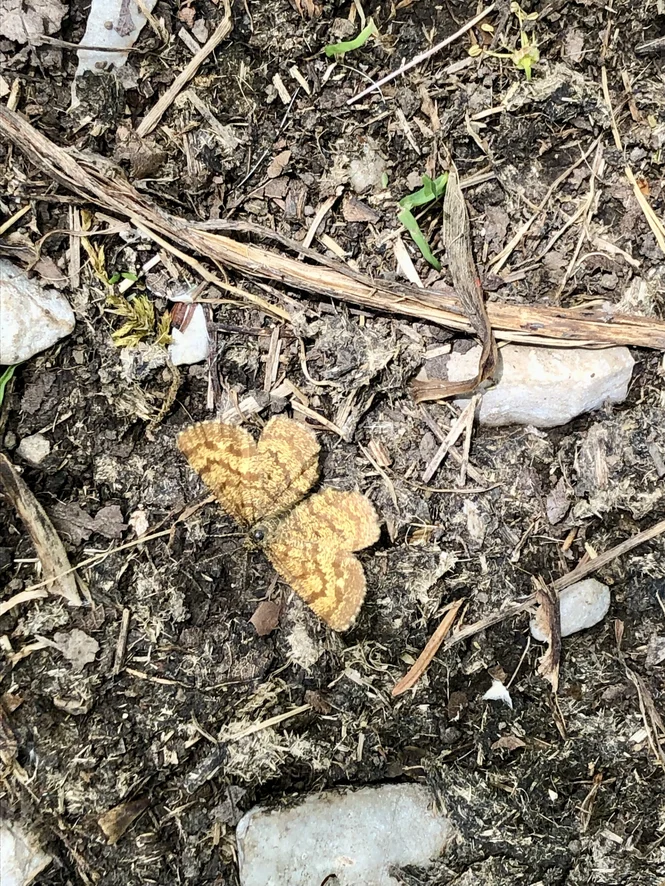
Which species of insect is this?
Ematurga atomaria
